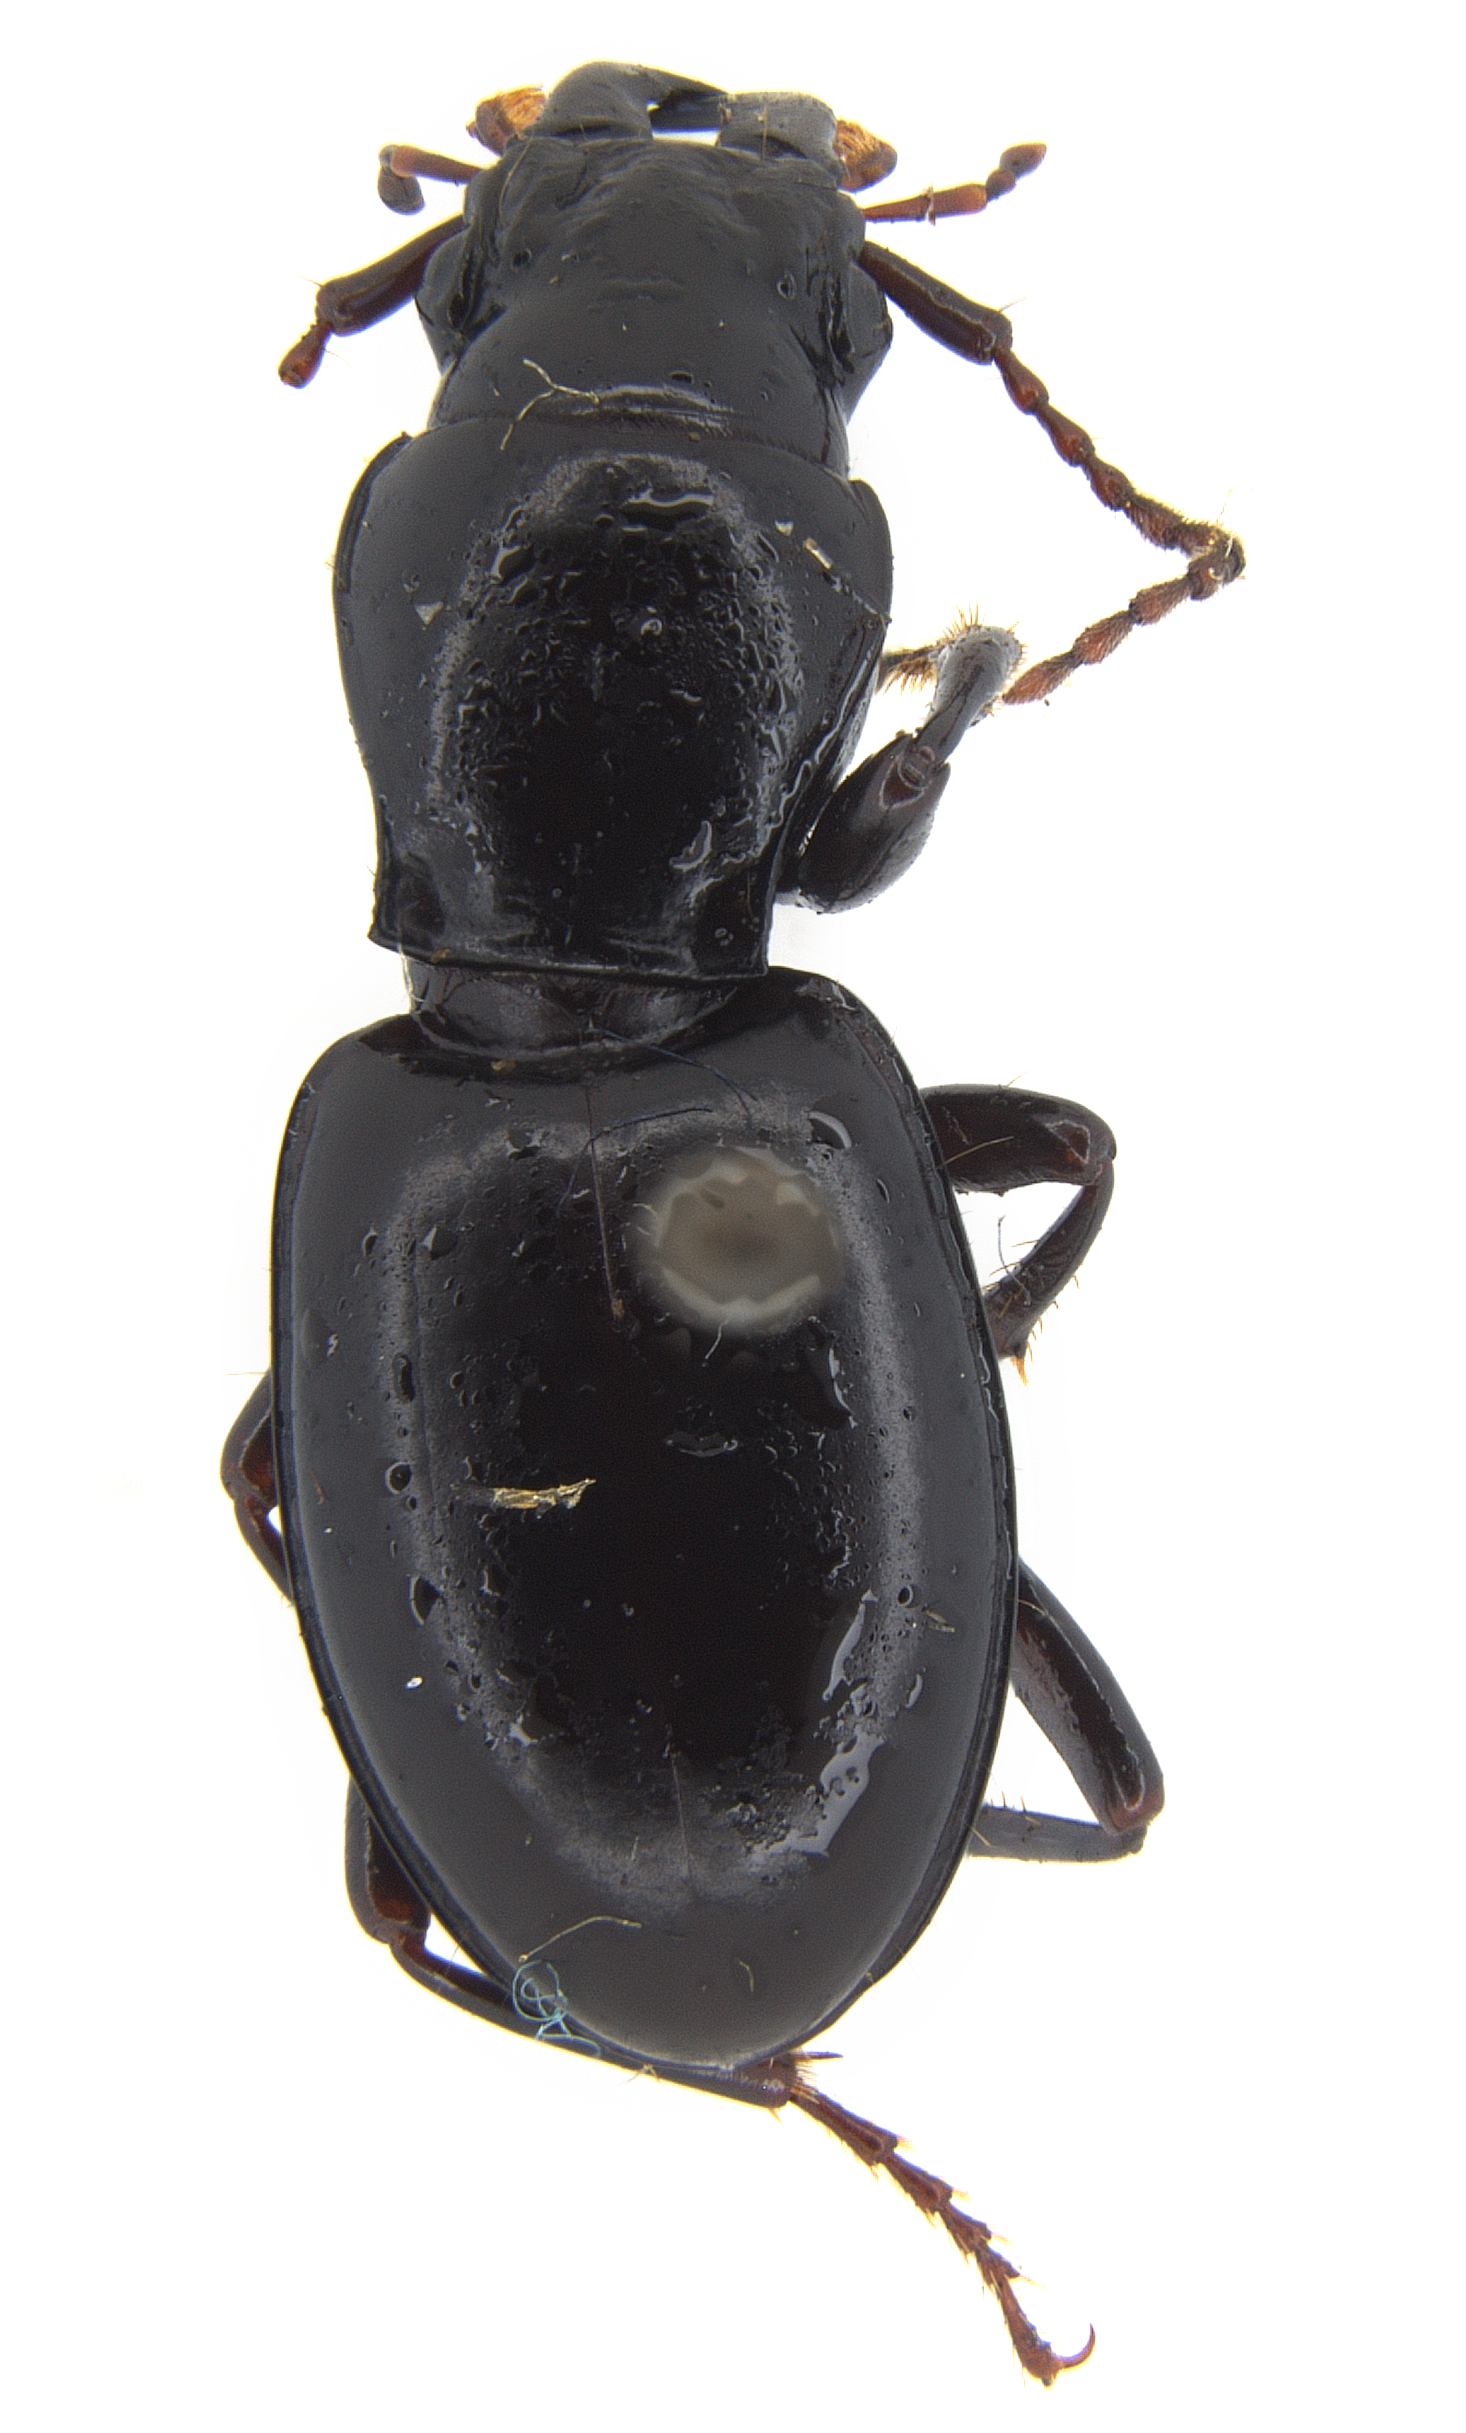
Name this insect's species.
Promecognathus crassus
